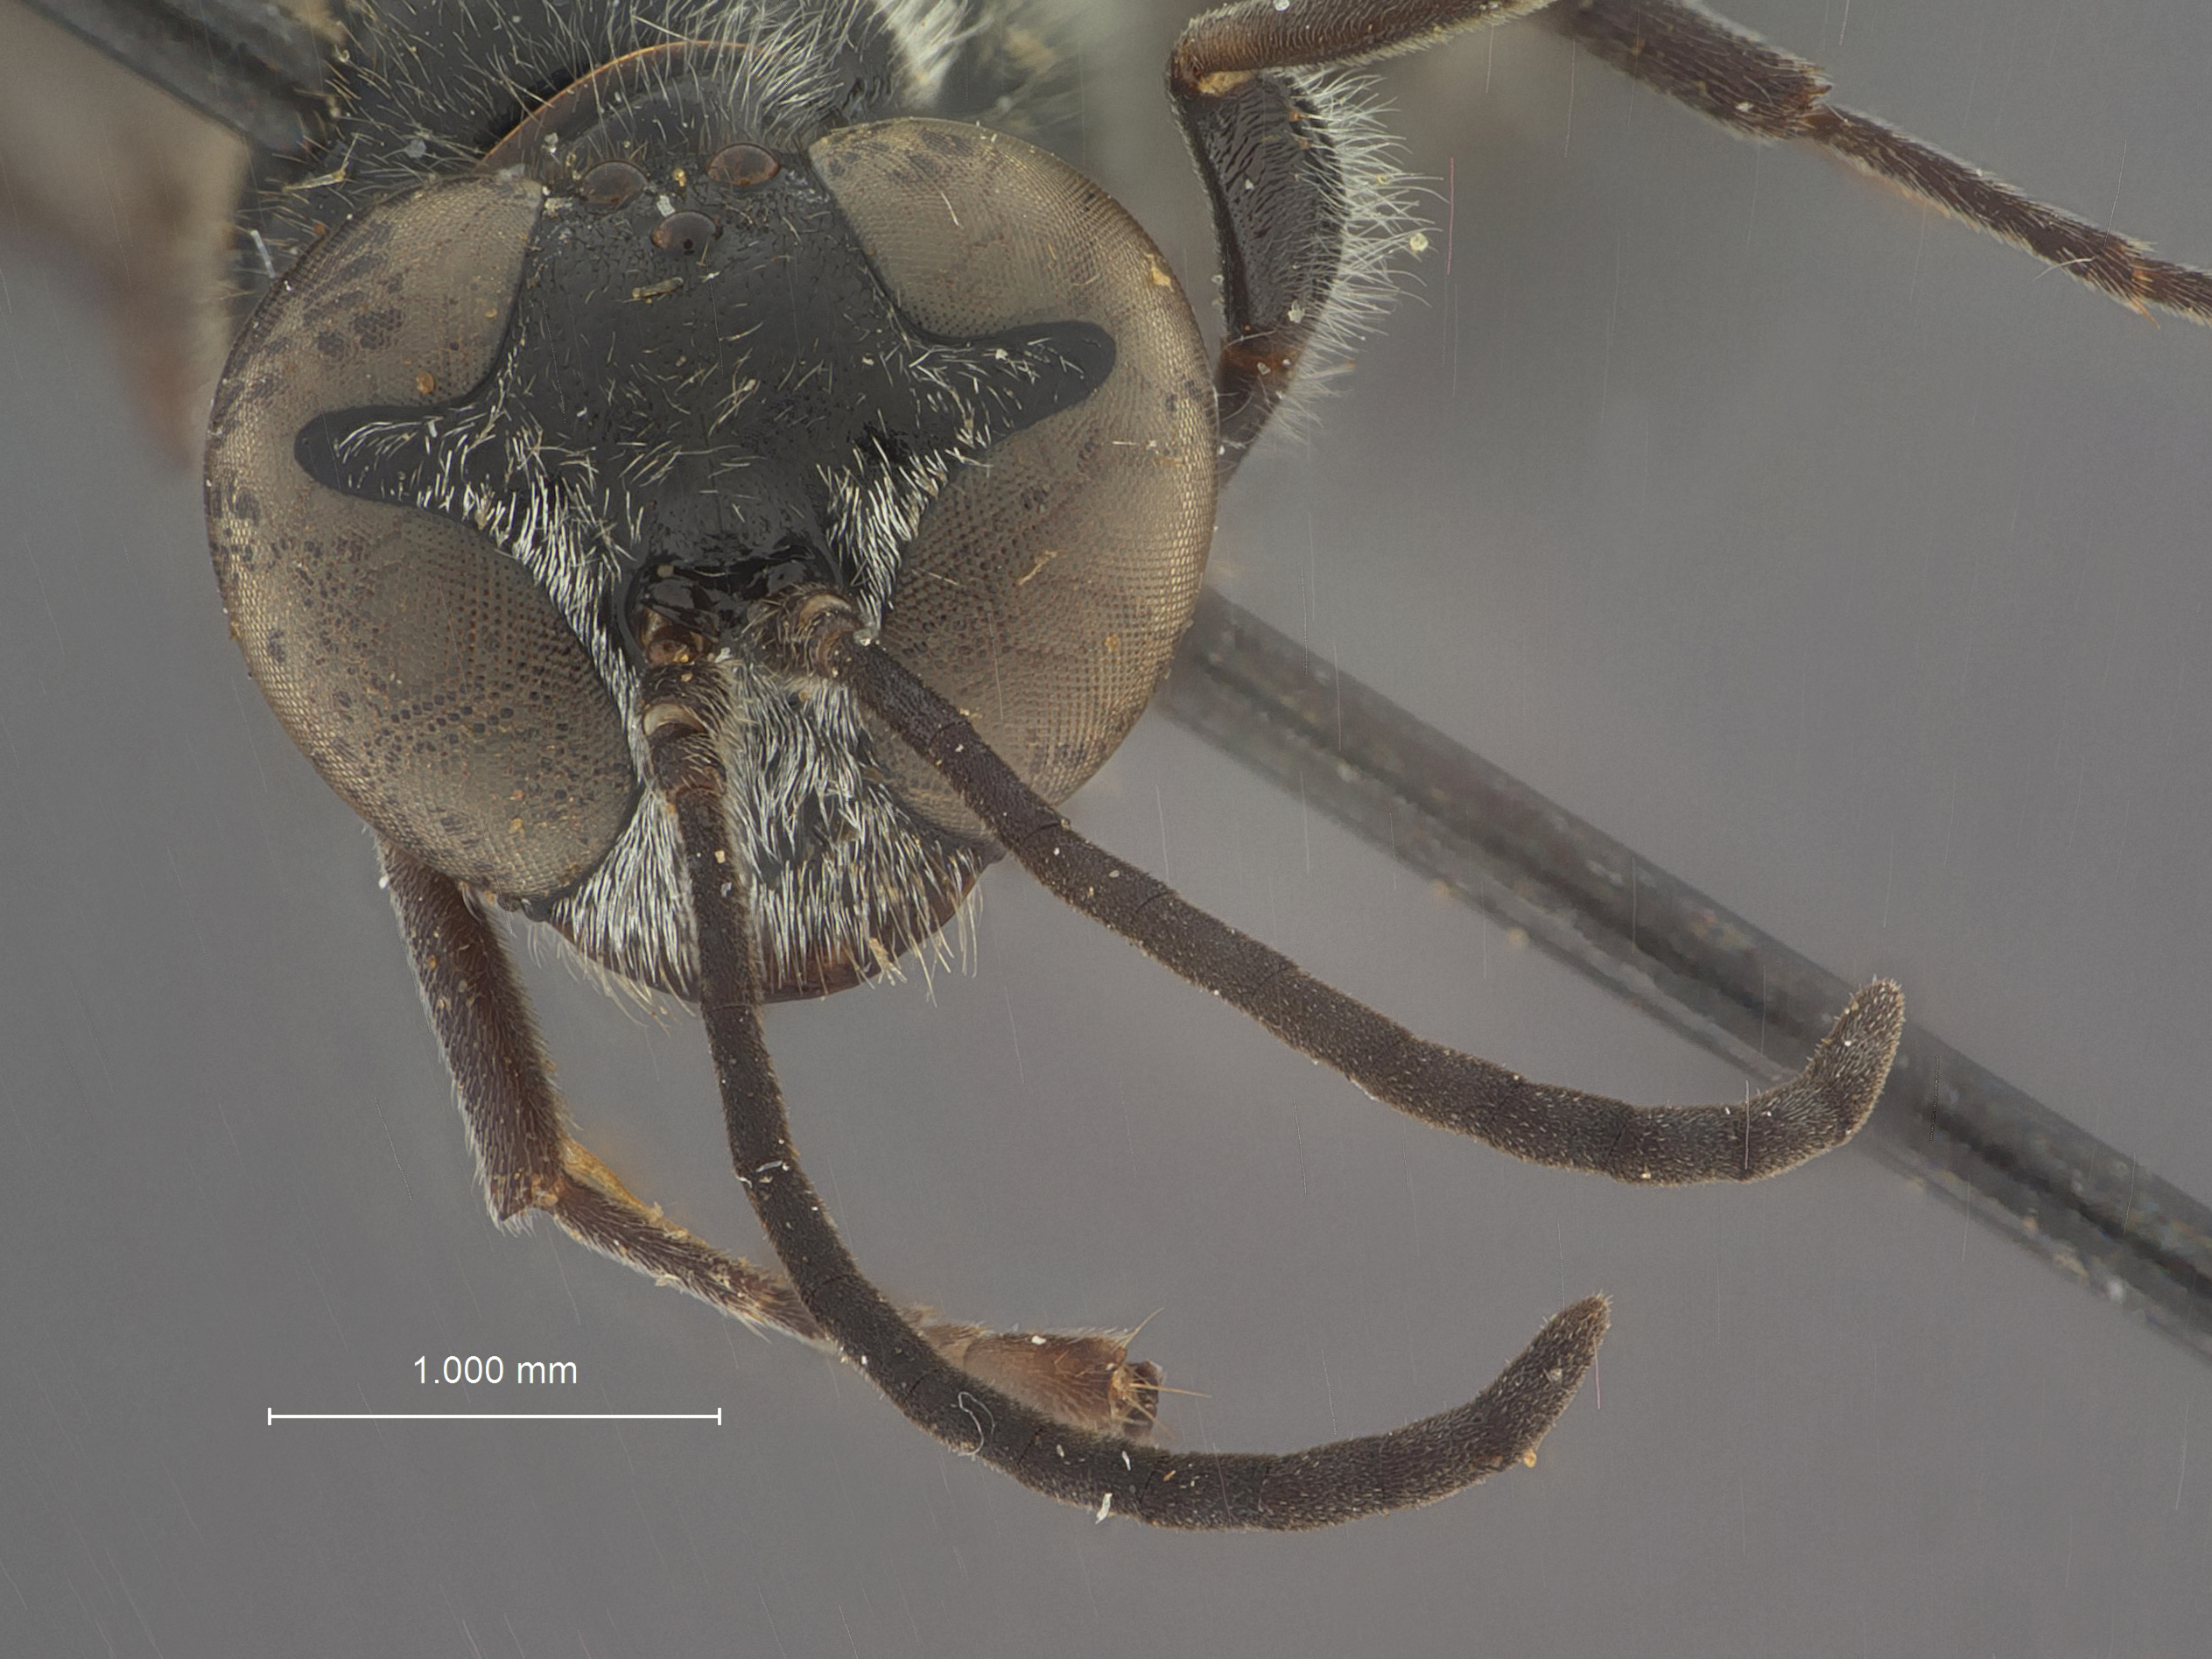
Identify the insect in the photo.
Trypoxylon lamellatum
